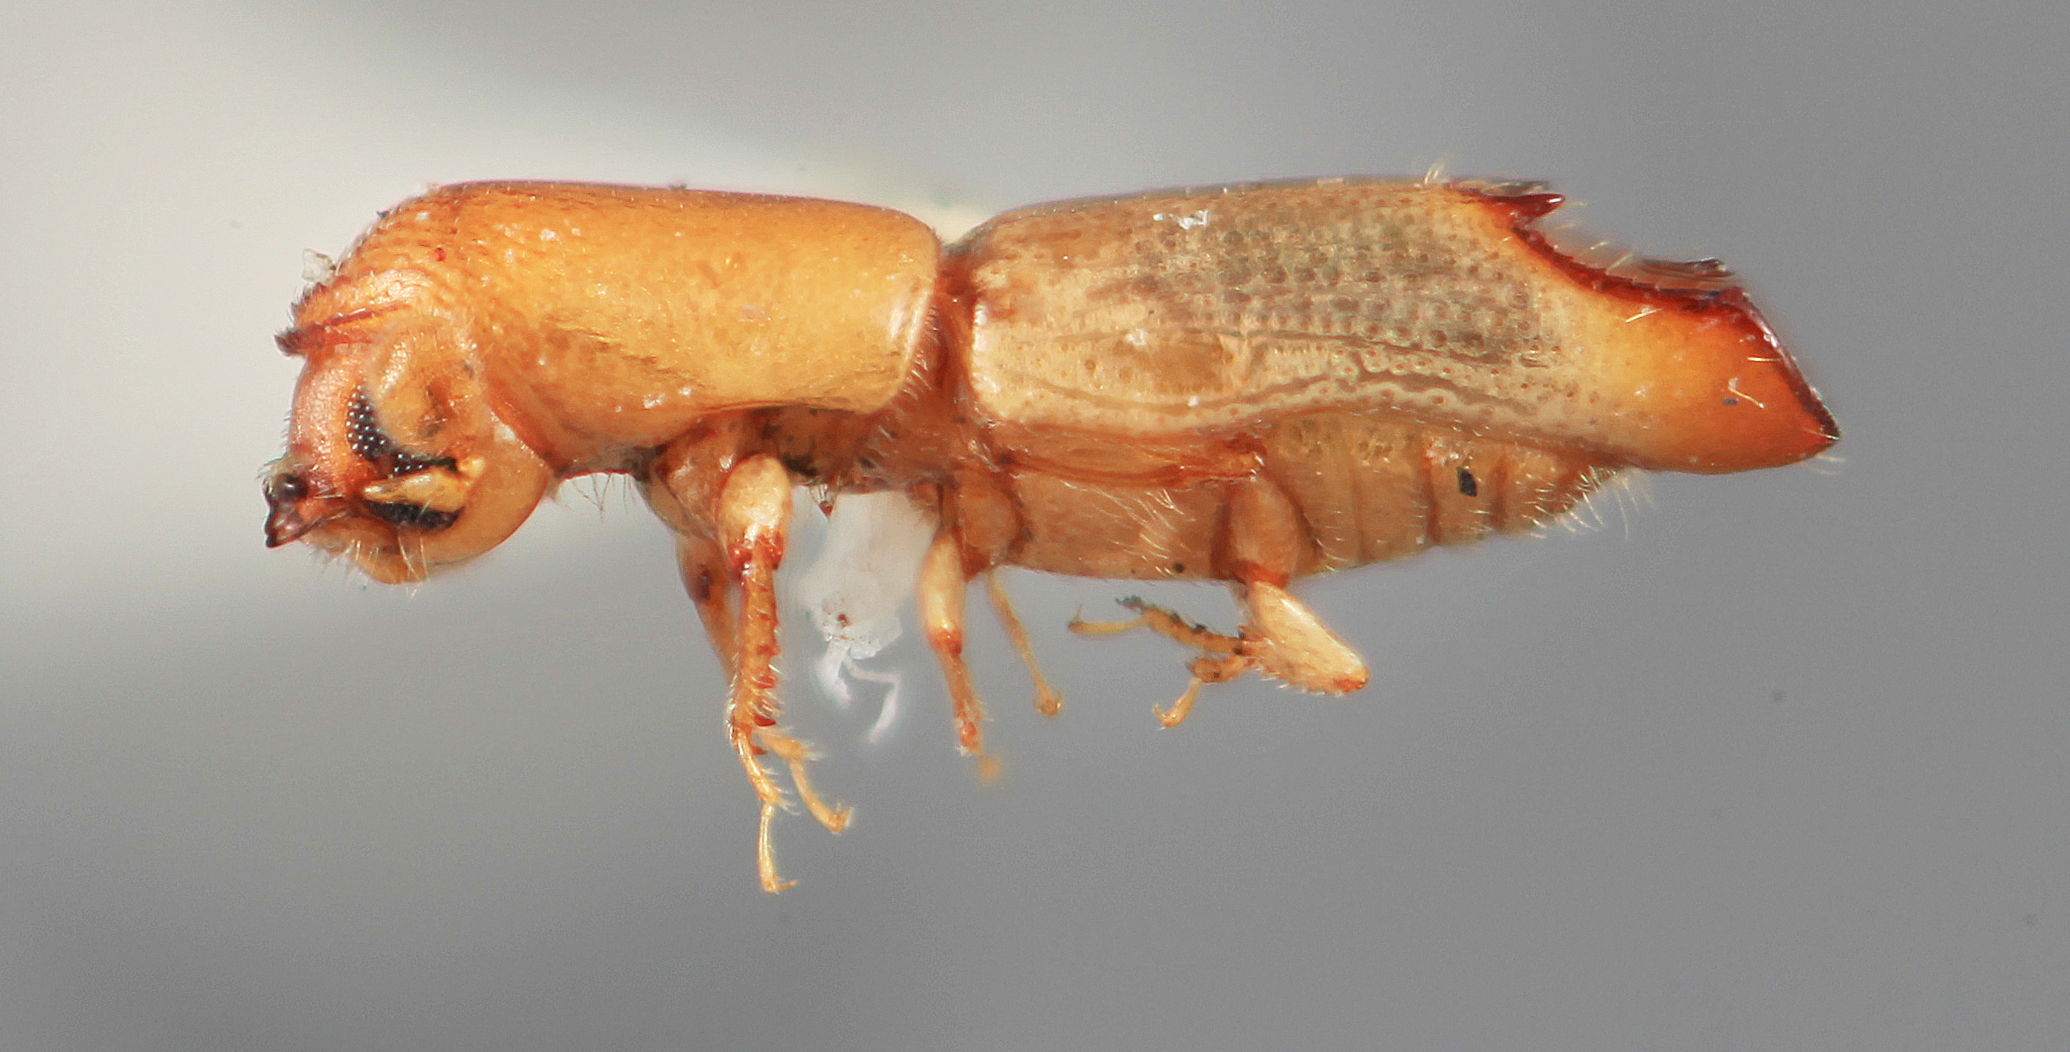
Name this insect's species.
Amphicranus macellus
